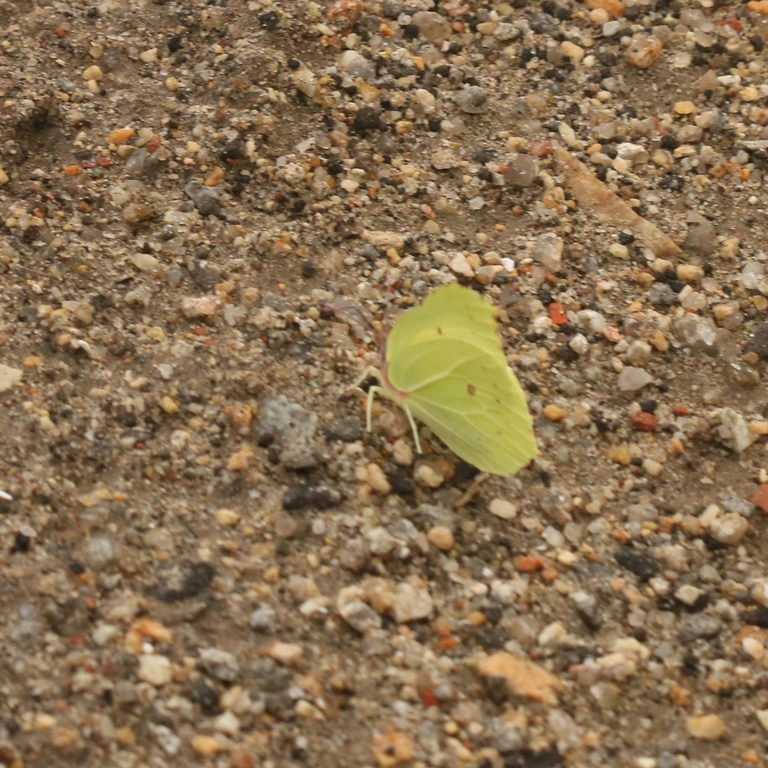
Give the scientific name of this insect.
Gonepteryx rhamni
